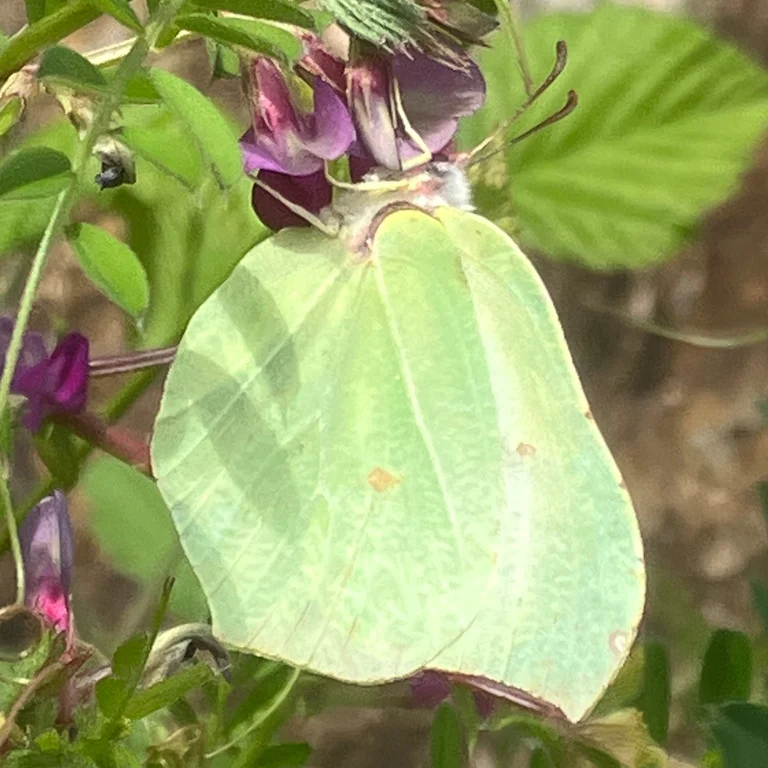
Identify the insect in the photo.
Gonepteryx rhamni
